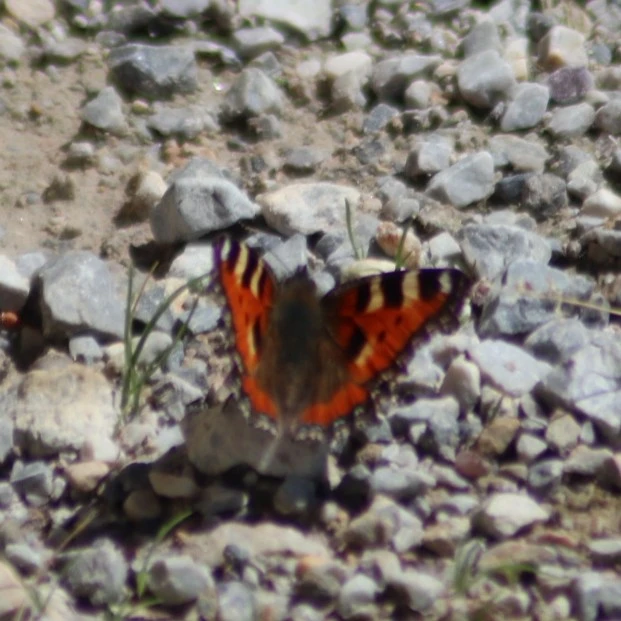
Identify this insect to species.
Aglais urticae
